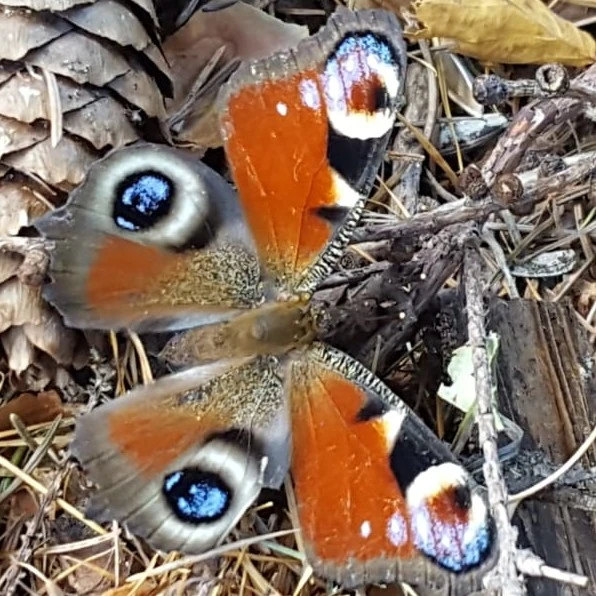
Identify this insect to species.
Aglais io
